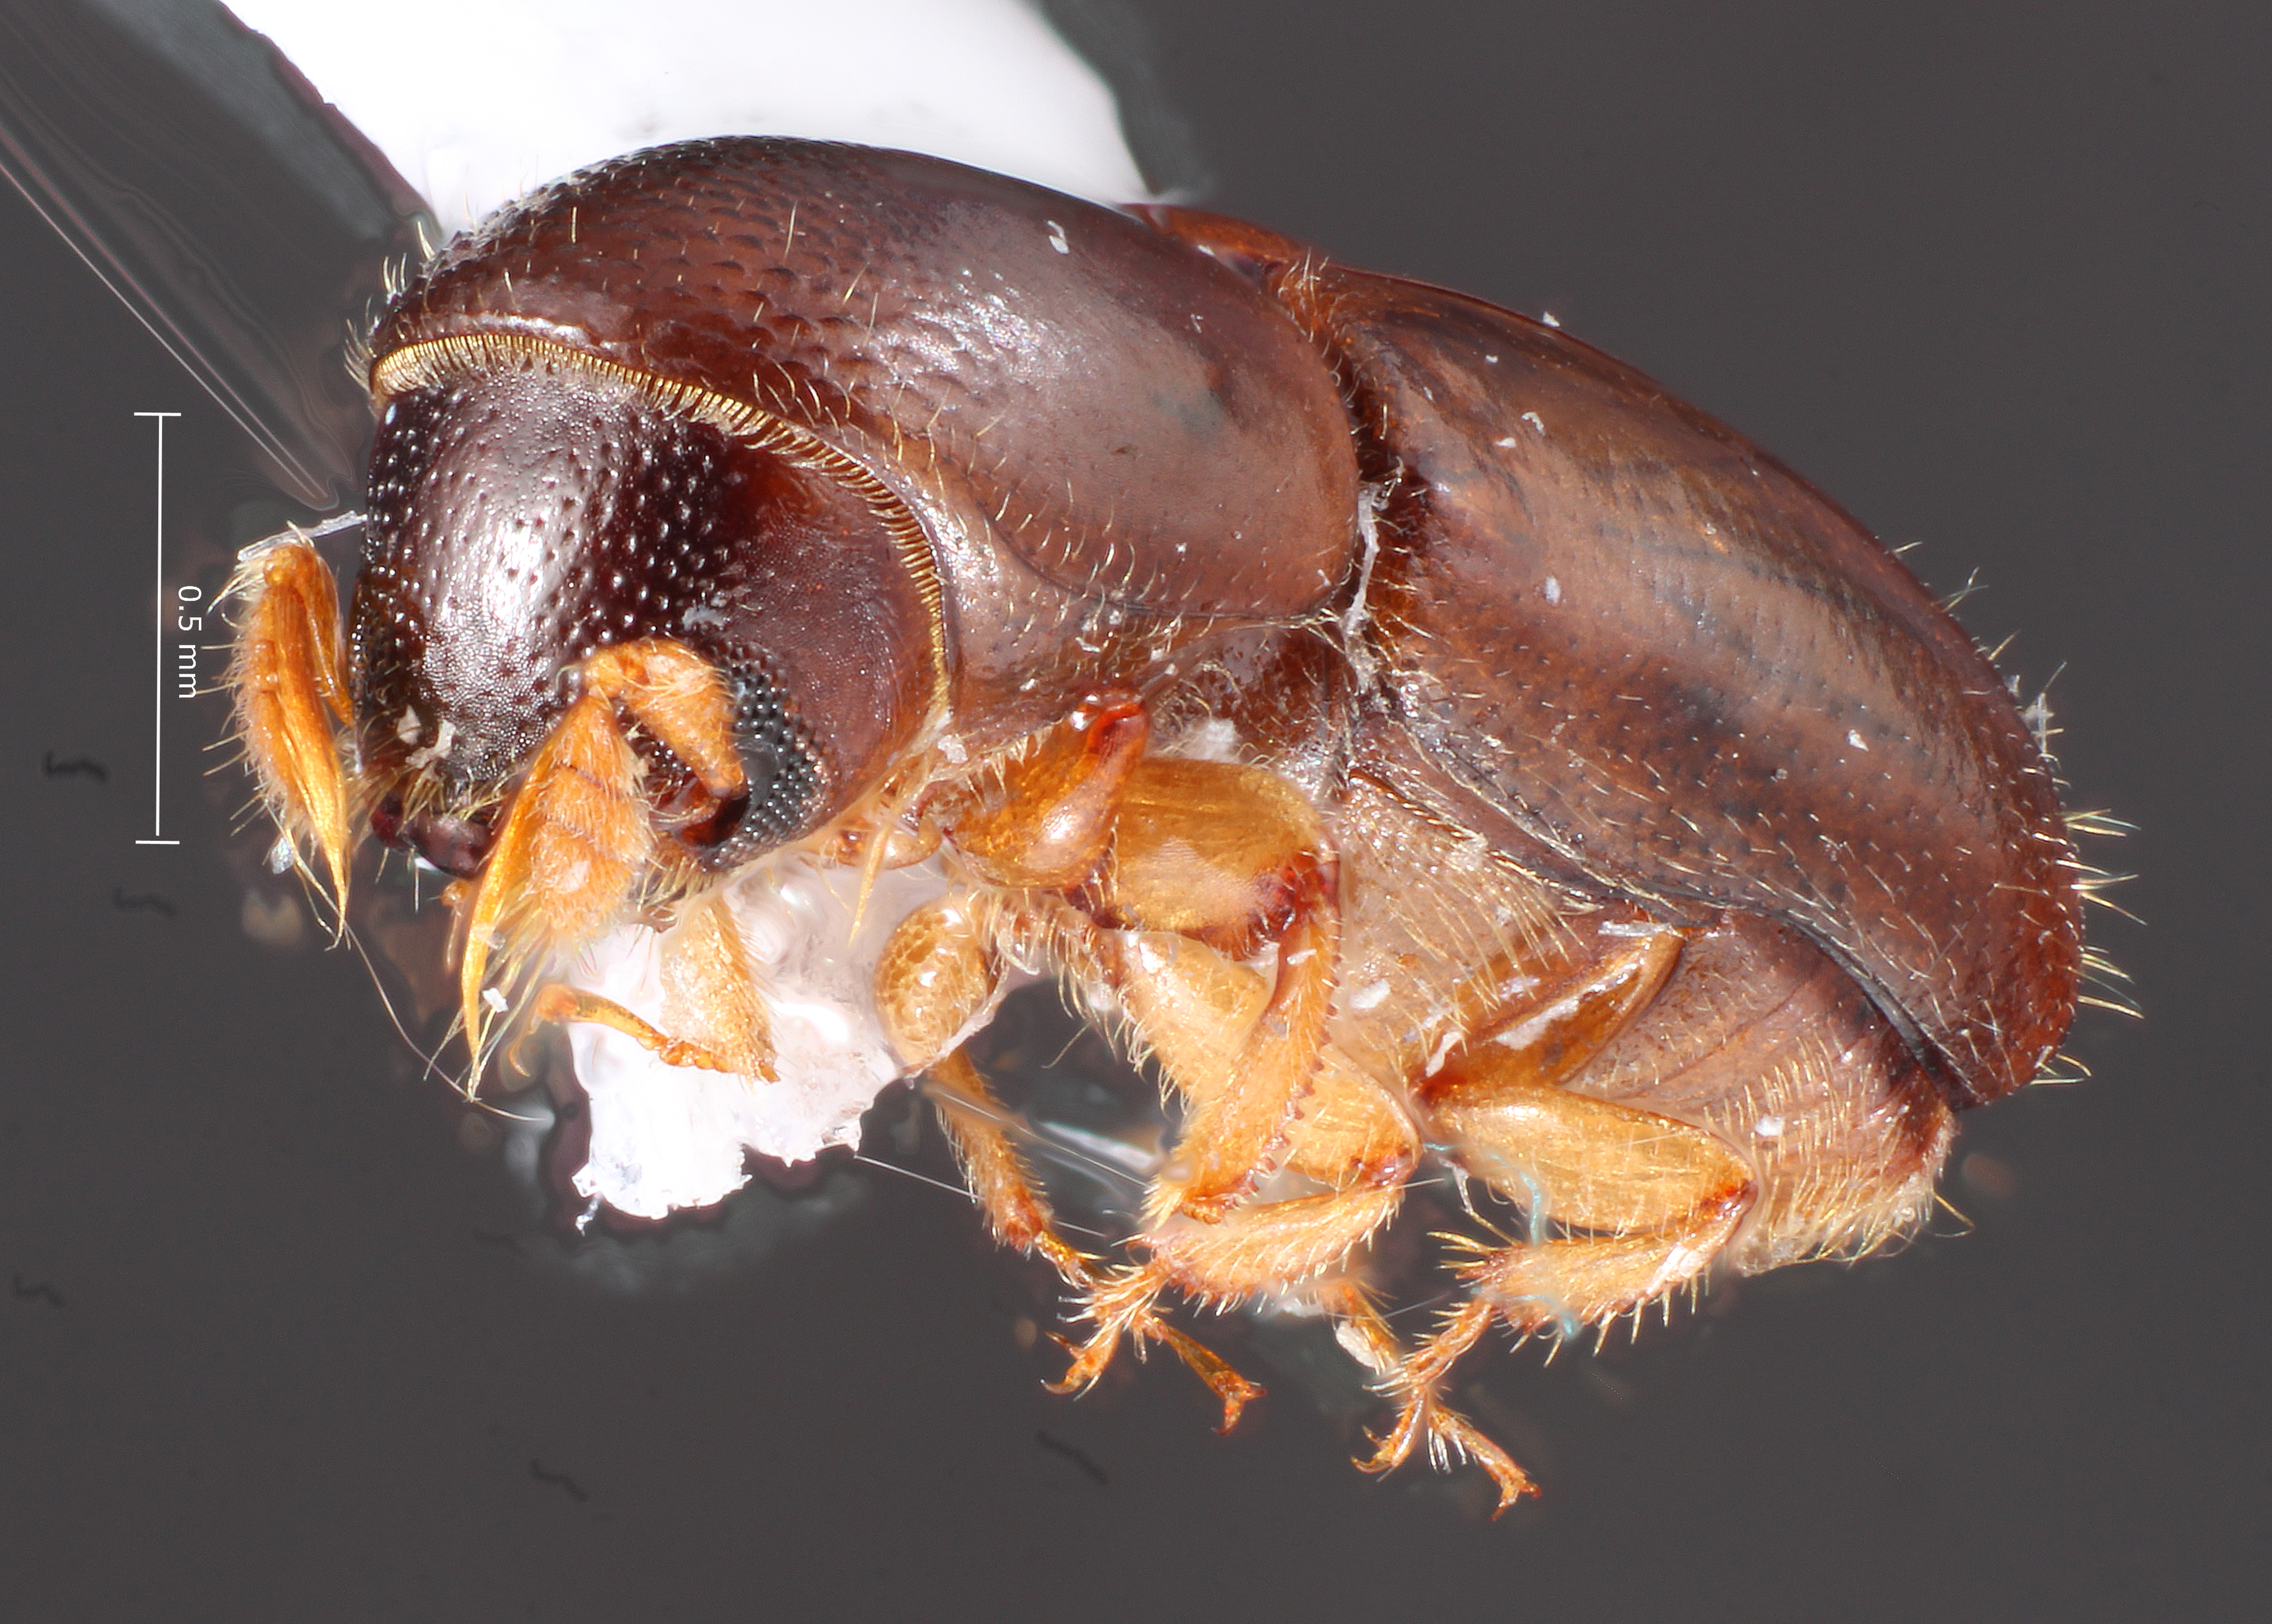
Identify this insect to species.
Monarthrum limulum
